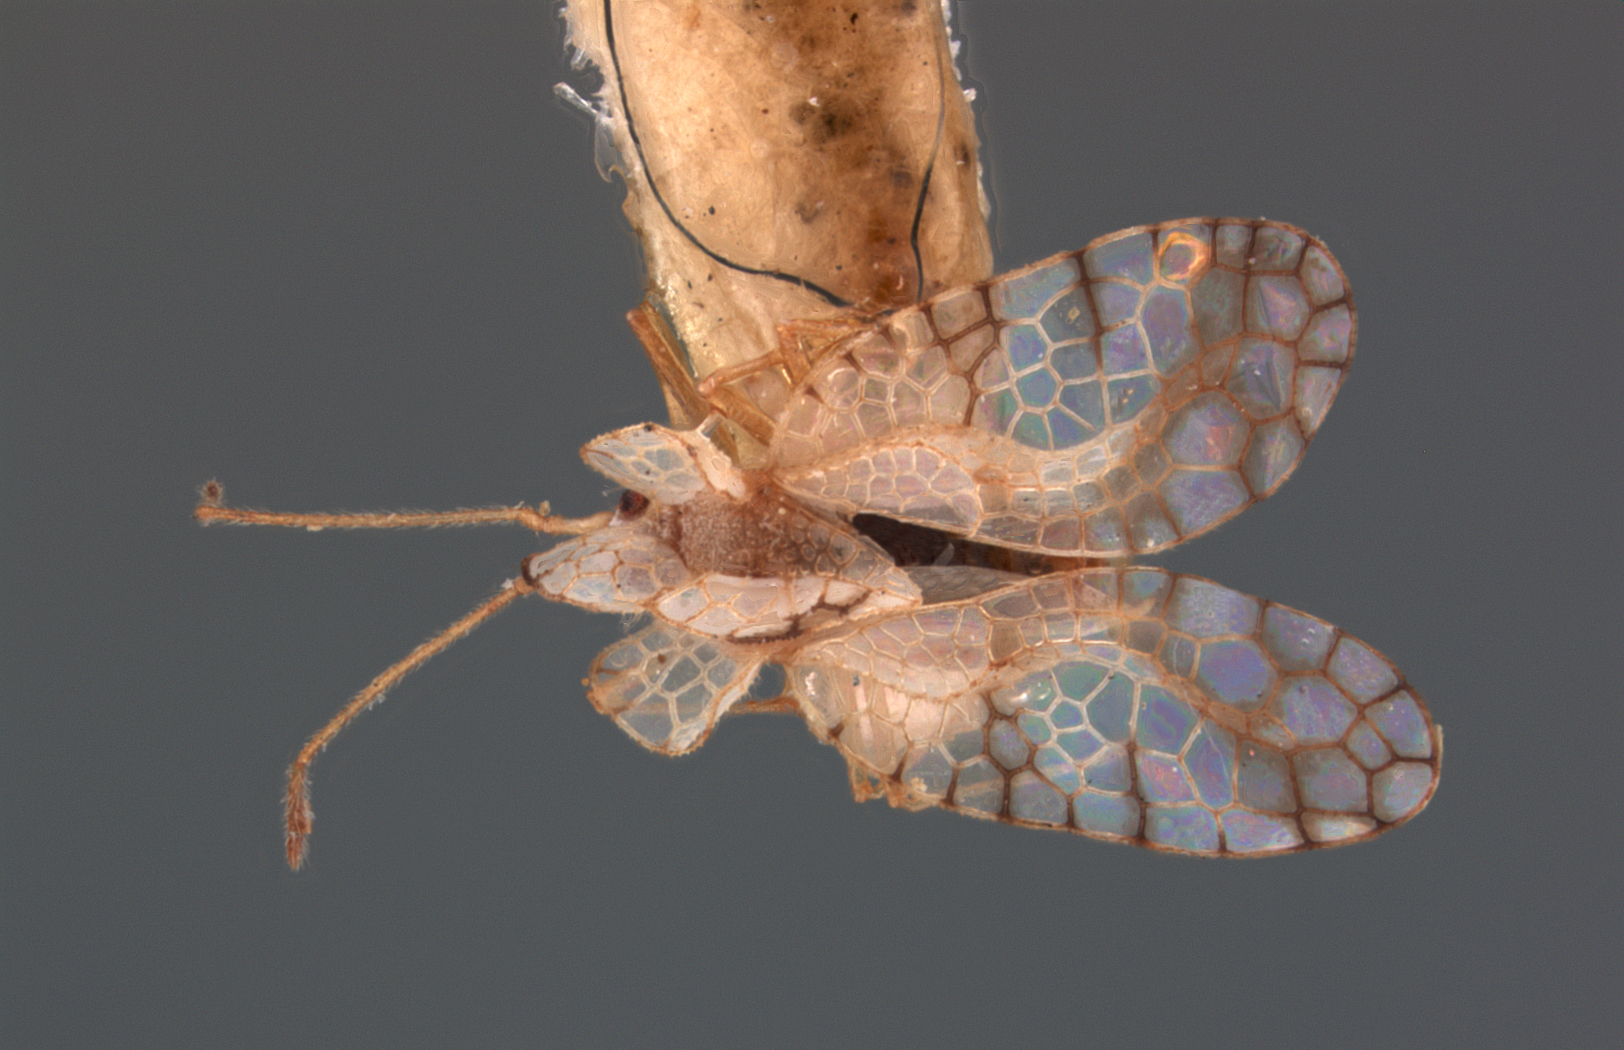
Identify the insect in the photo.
Stephanitis laratana
